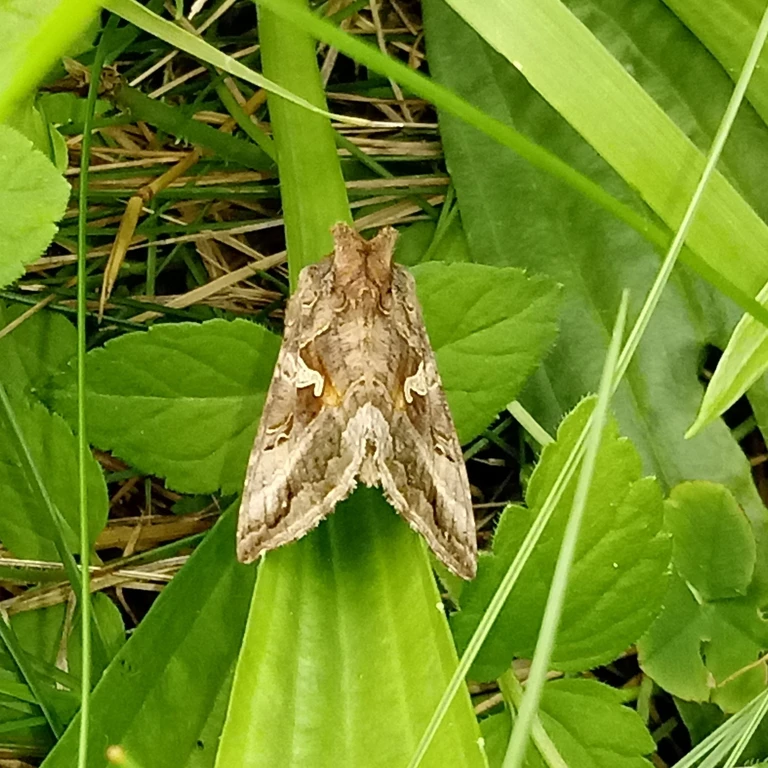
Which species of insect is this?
Autographa gamma
